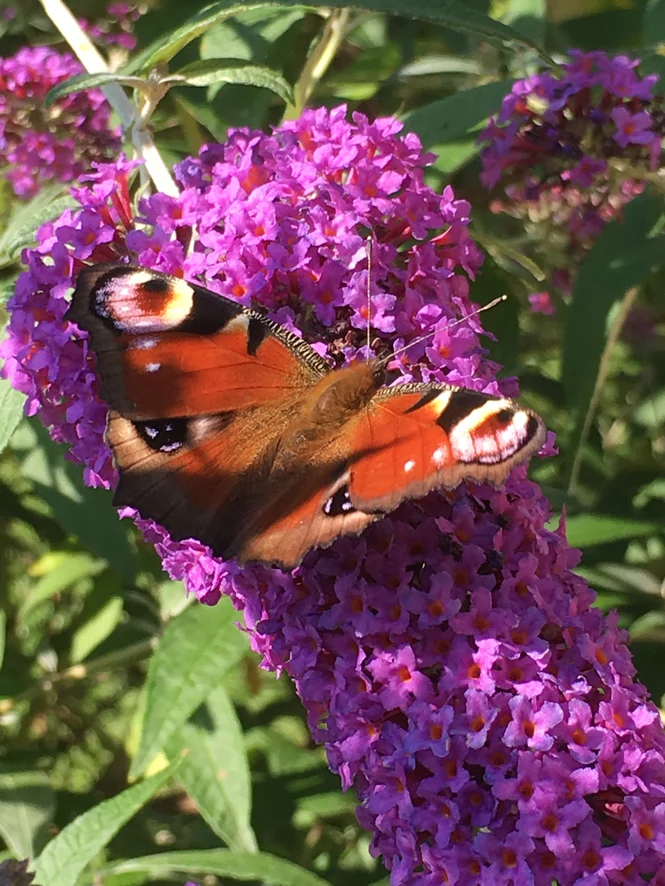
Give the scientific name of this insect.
Aglais io
